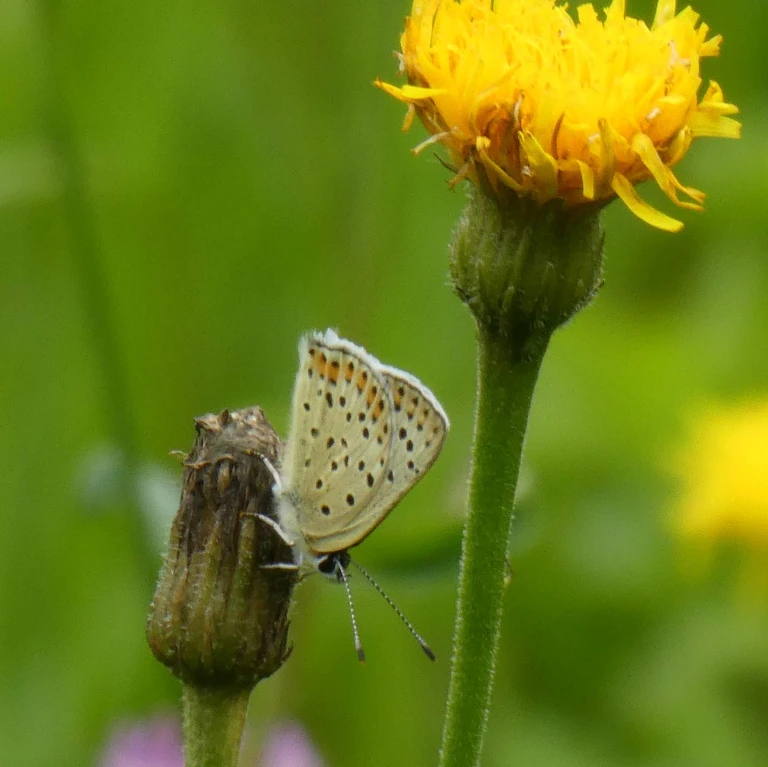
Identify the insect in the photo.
Lycaena tityrus (also Loweia tityrus)
